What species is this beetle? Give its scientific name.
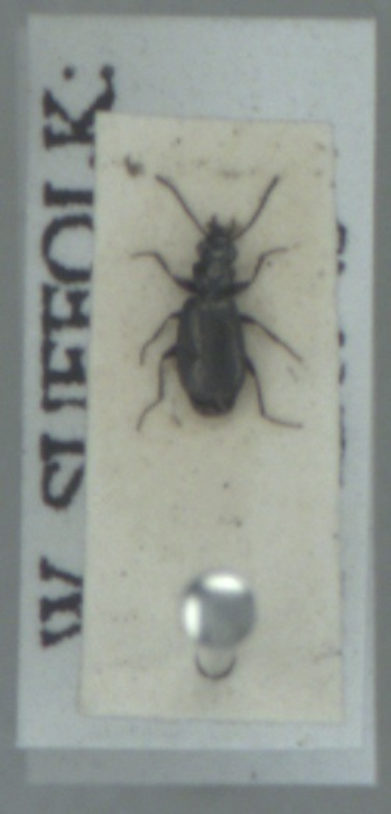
Syntomus foveatus
